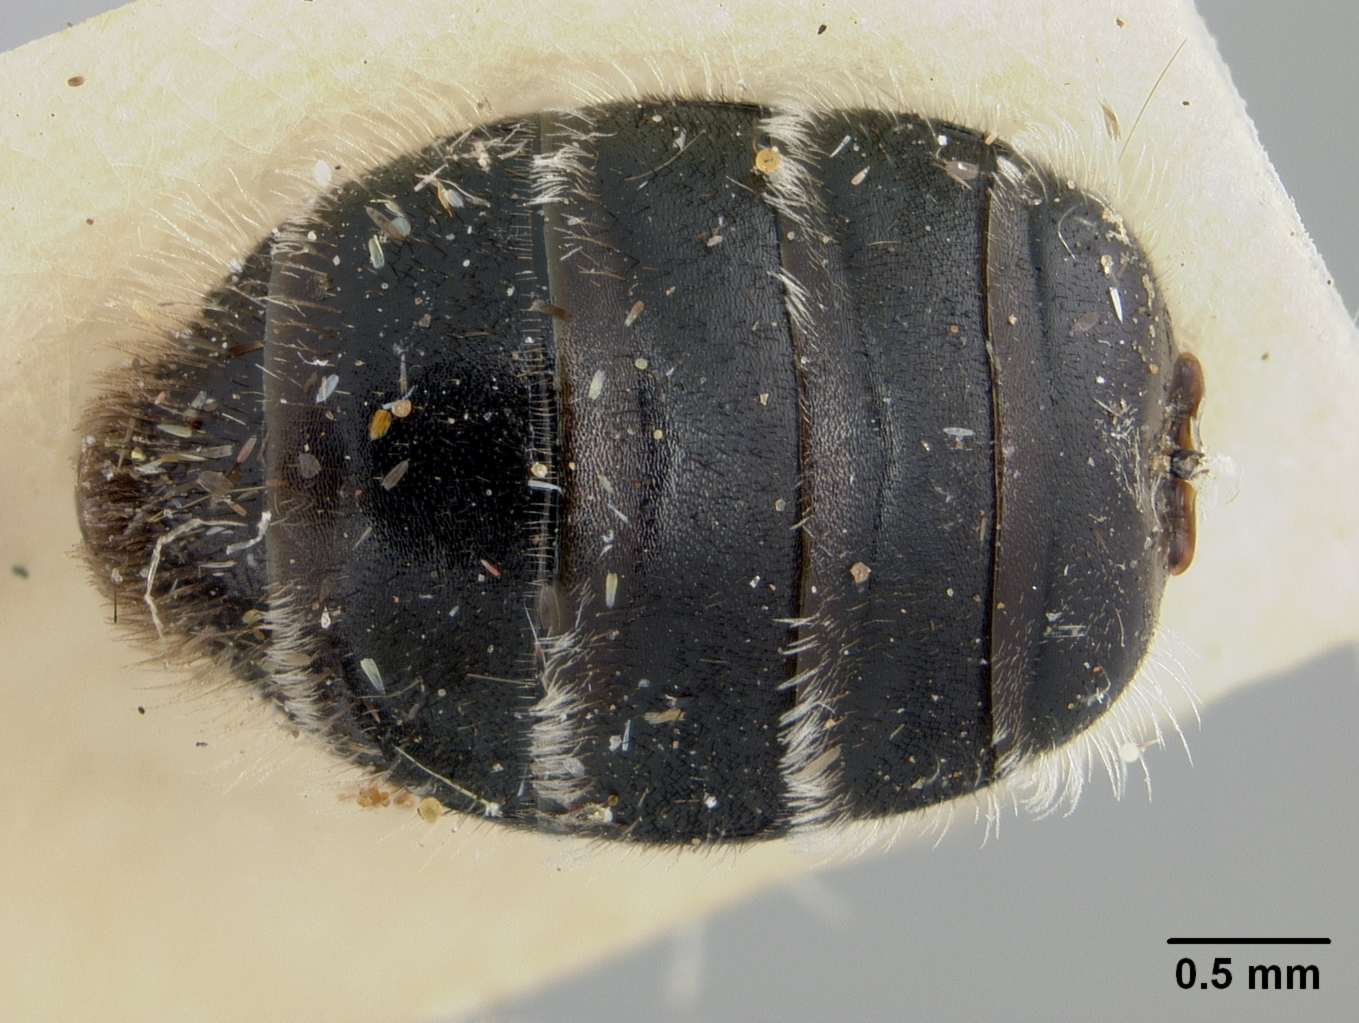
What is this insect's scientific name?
Calliopsis hondurasicus
